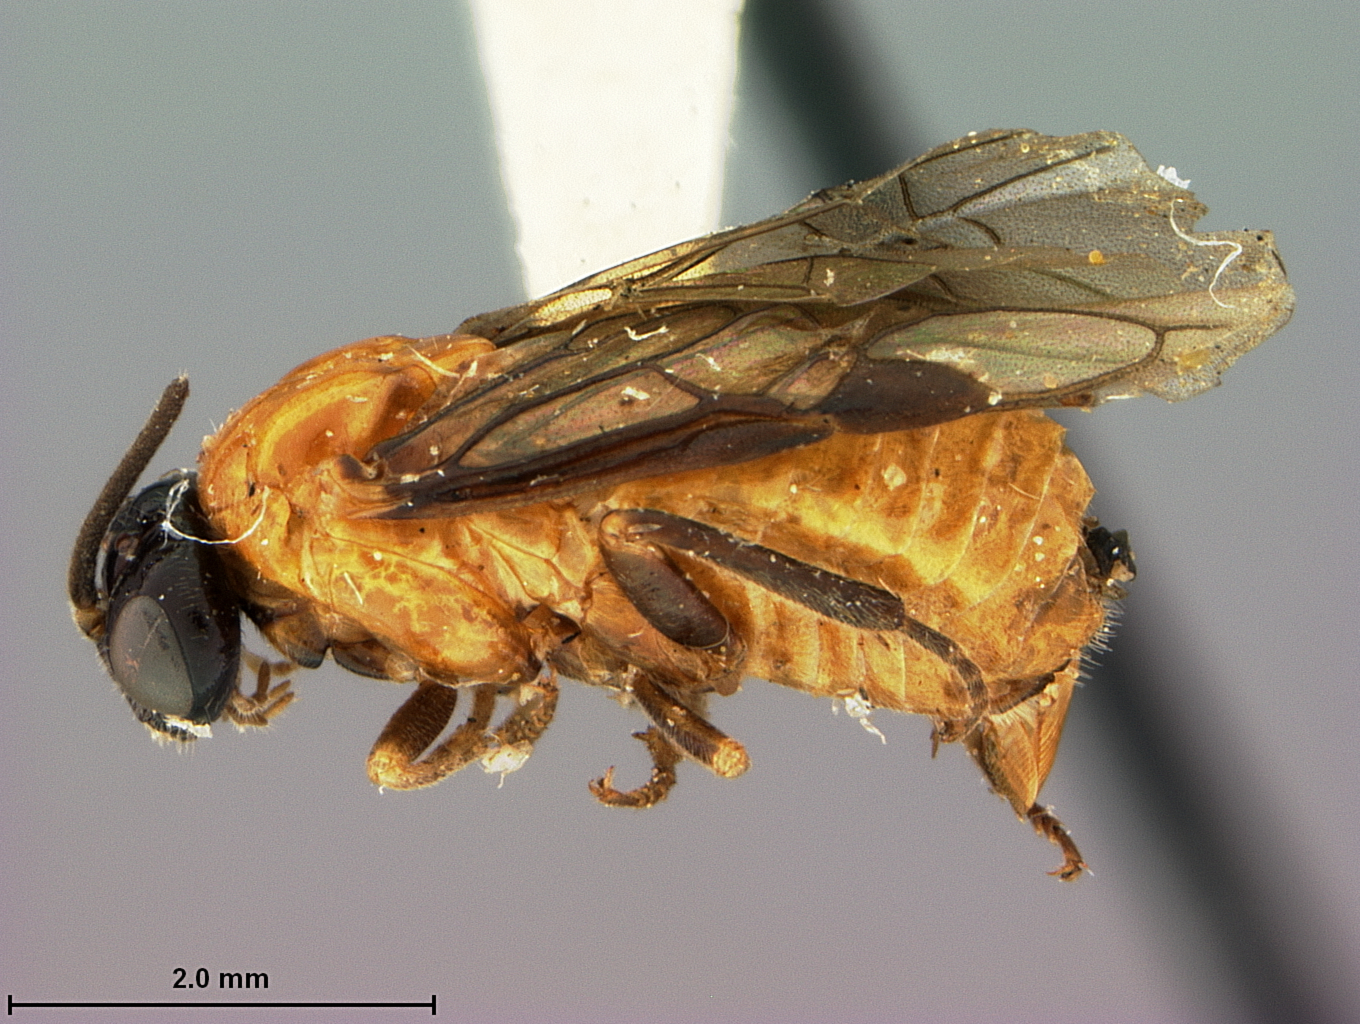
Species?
Zynzus himus
